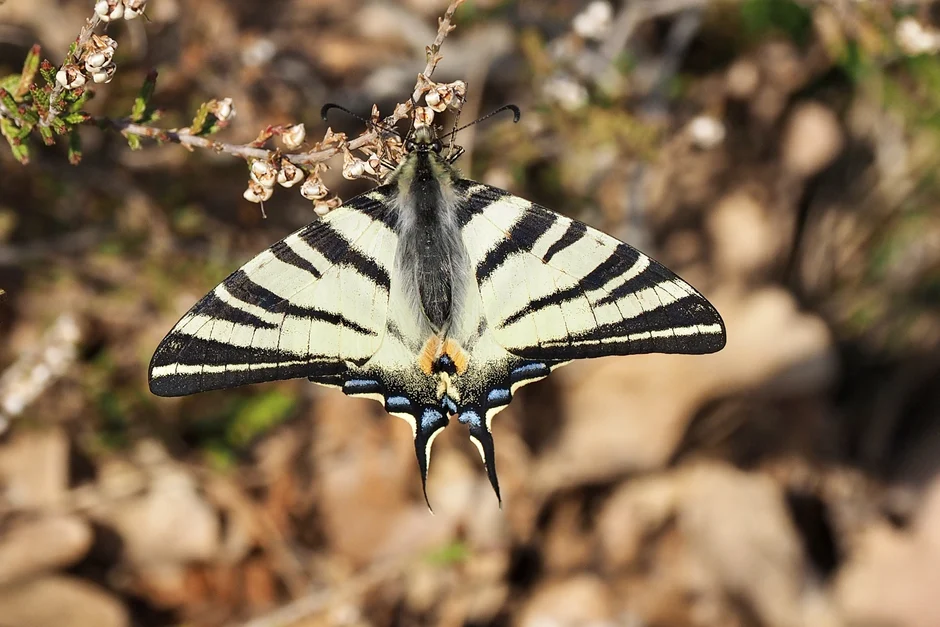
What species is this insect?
Iphiclides podalirius
